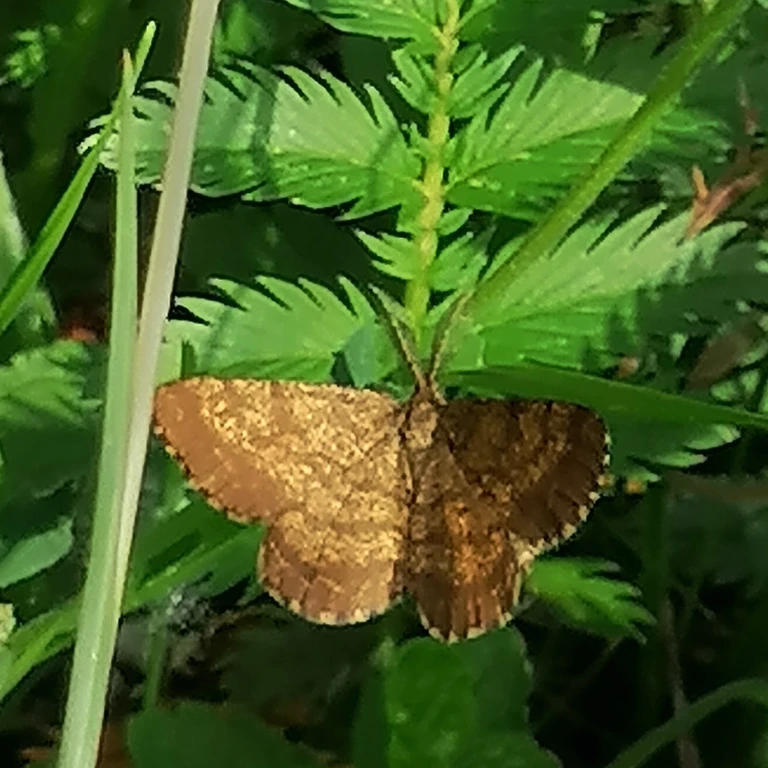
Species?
Ematurga atomaria
